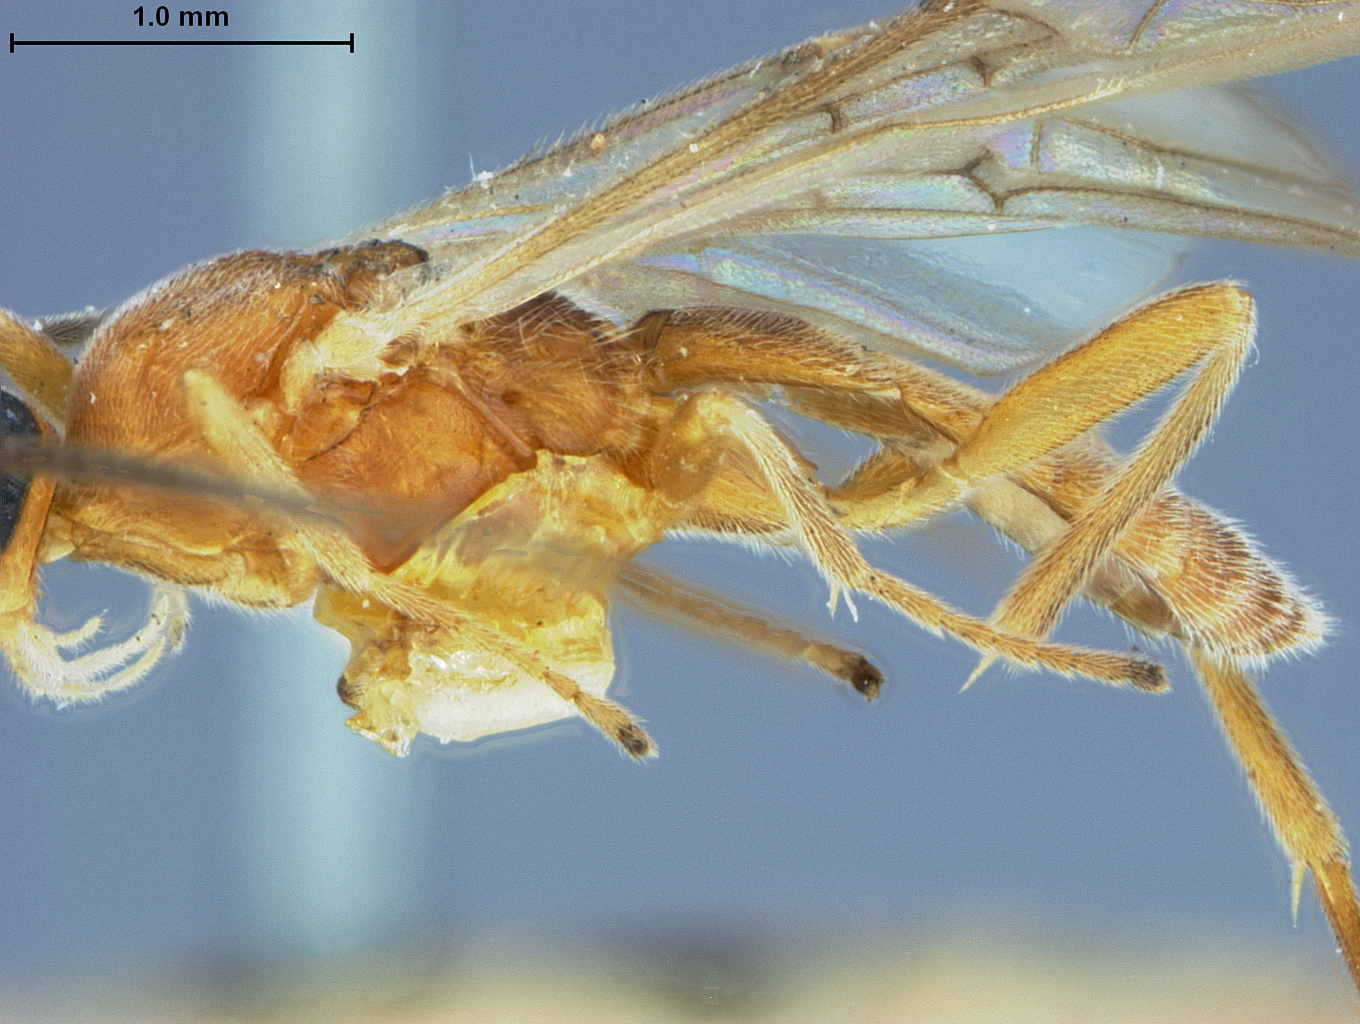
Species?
Rhogas simillimus
